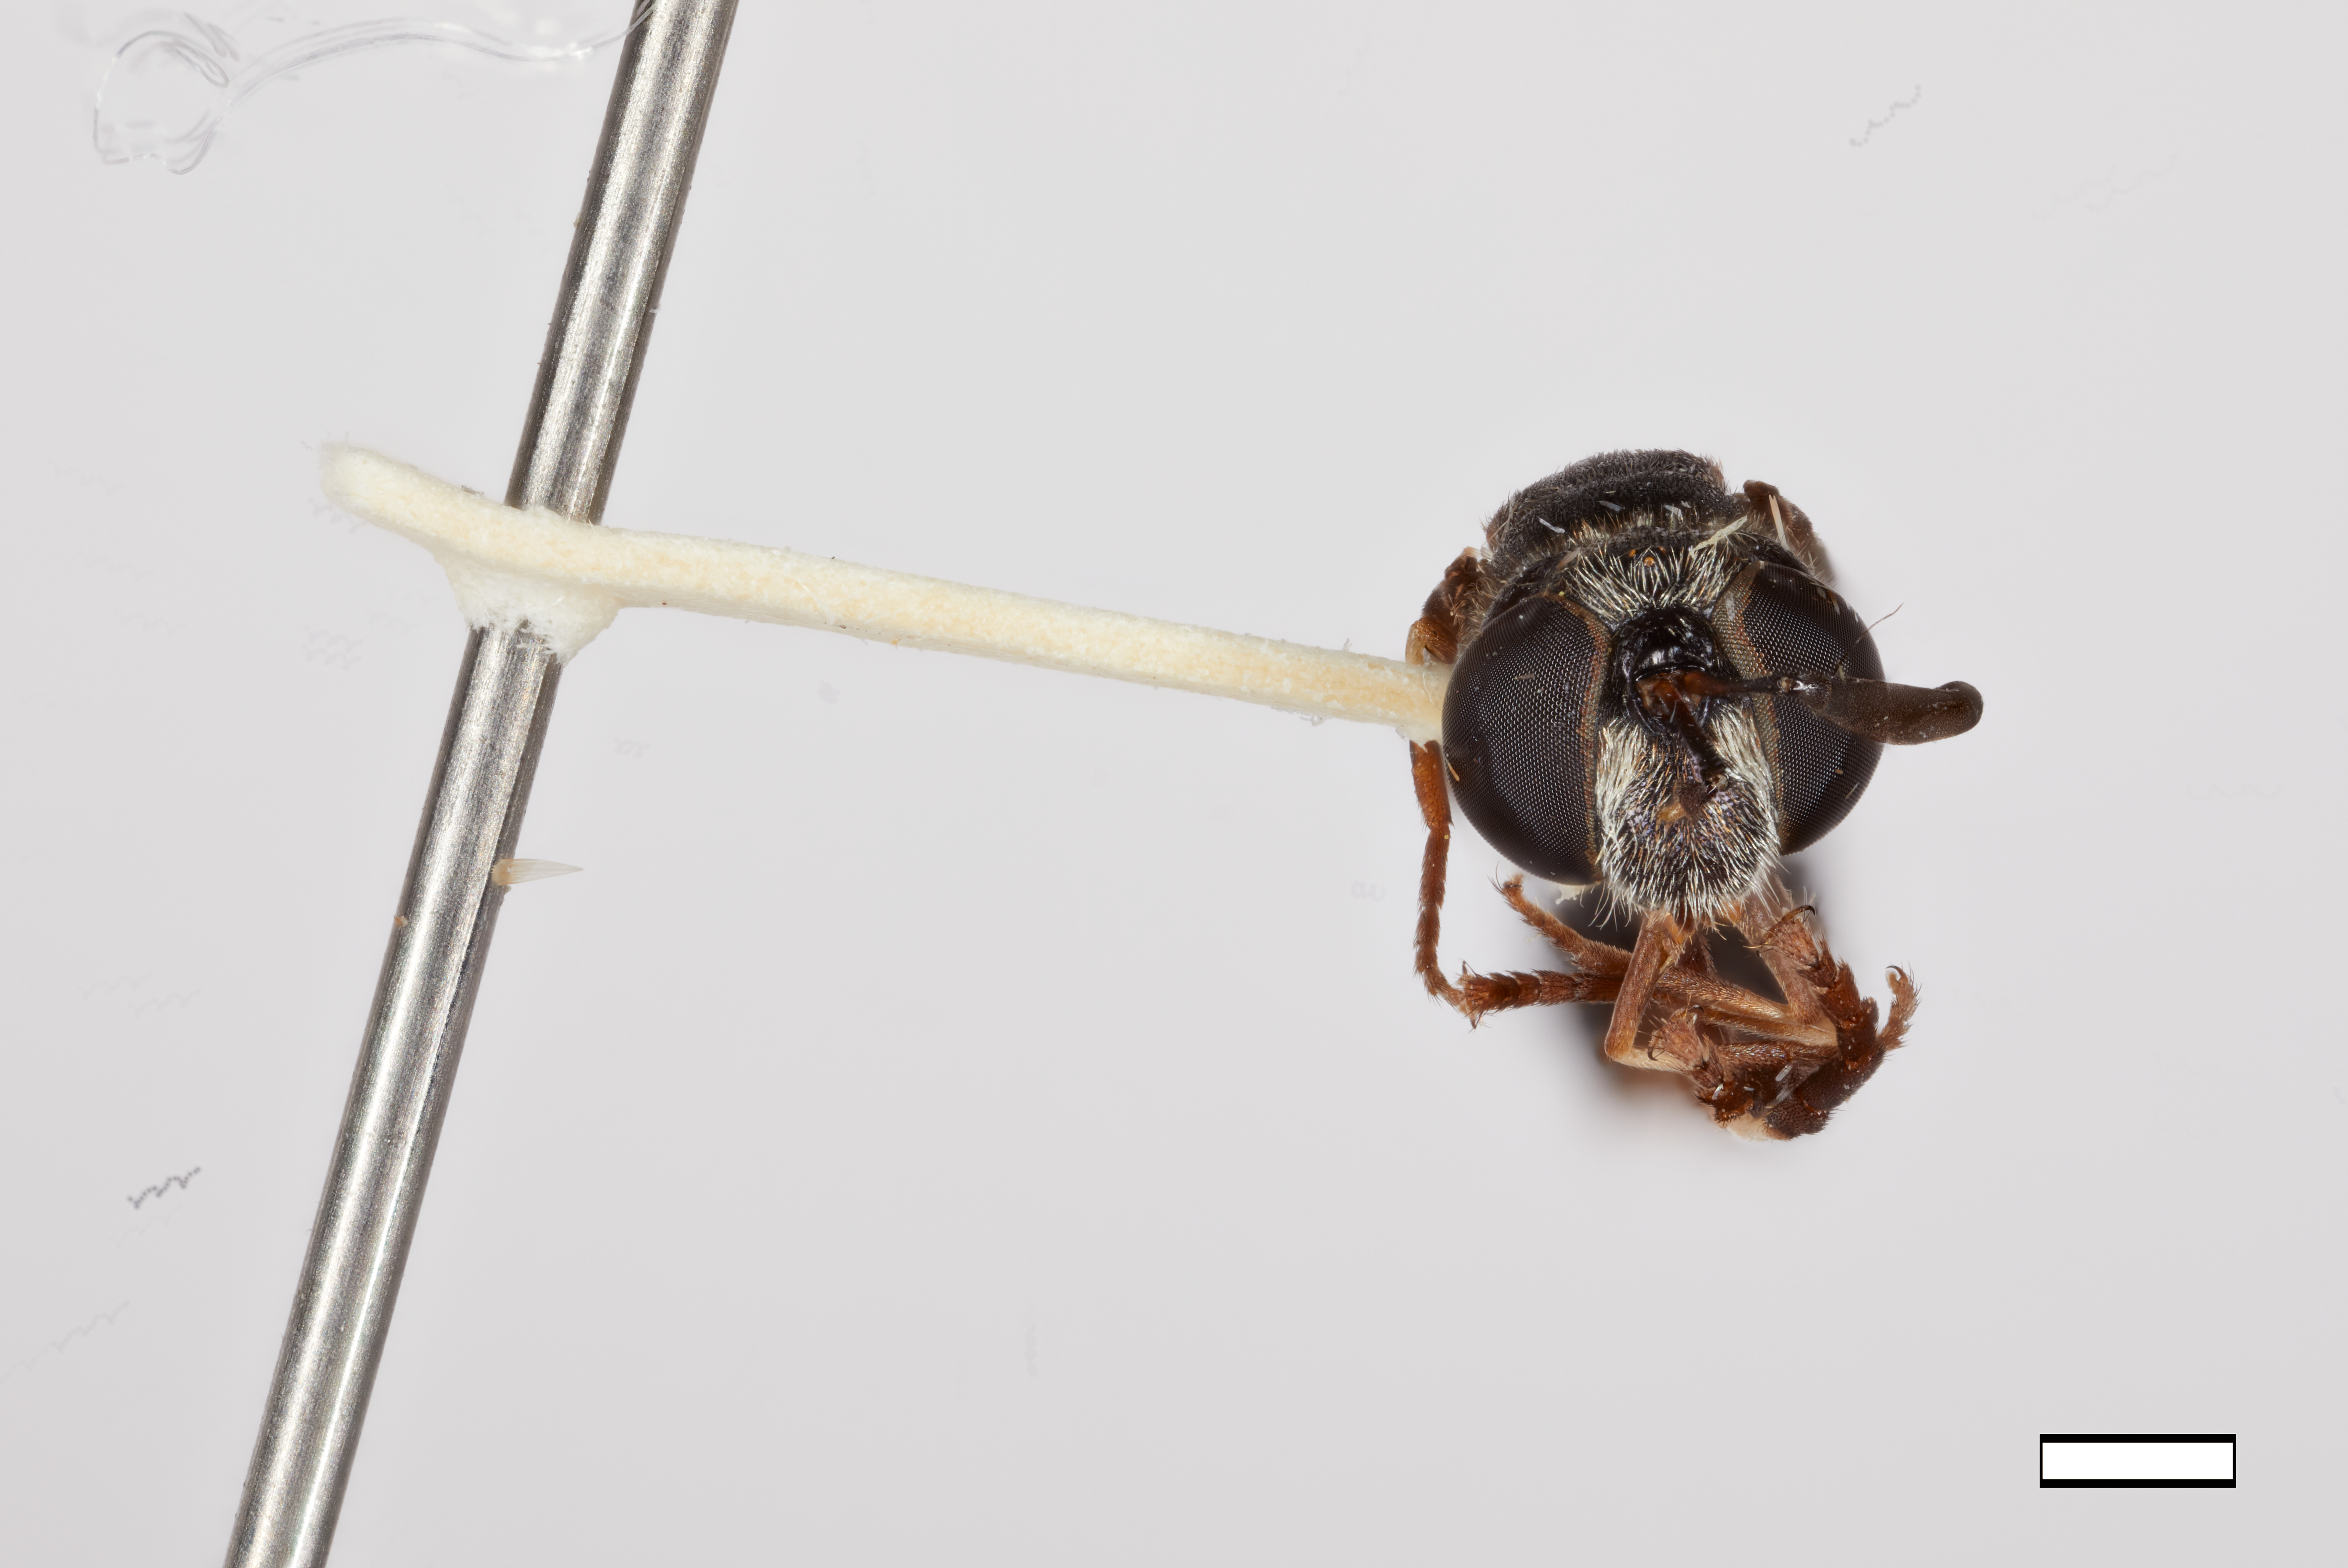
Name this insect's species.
Rhopalosyrphus ramulorum
